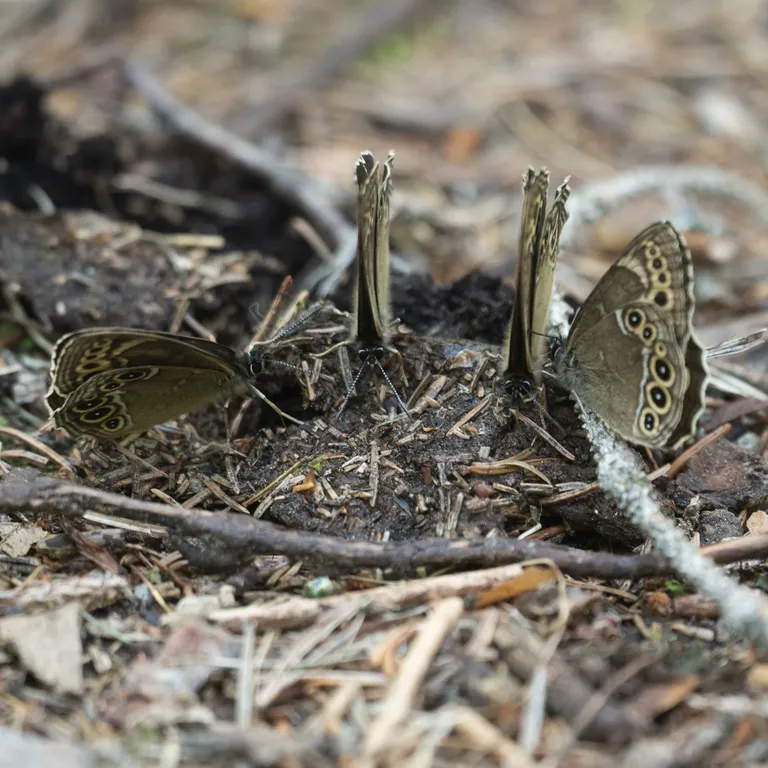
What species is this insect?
Lopinga achine (also Pararge achine)
